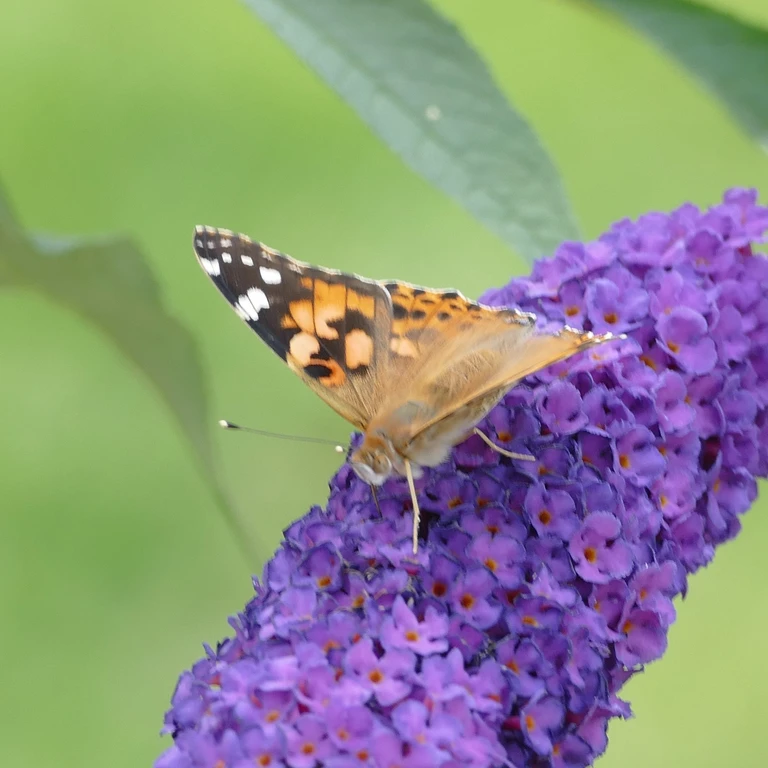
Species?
Vanessa cardui
